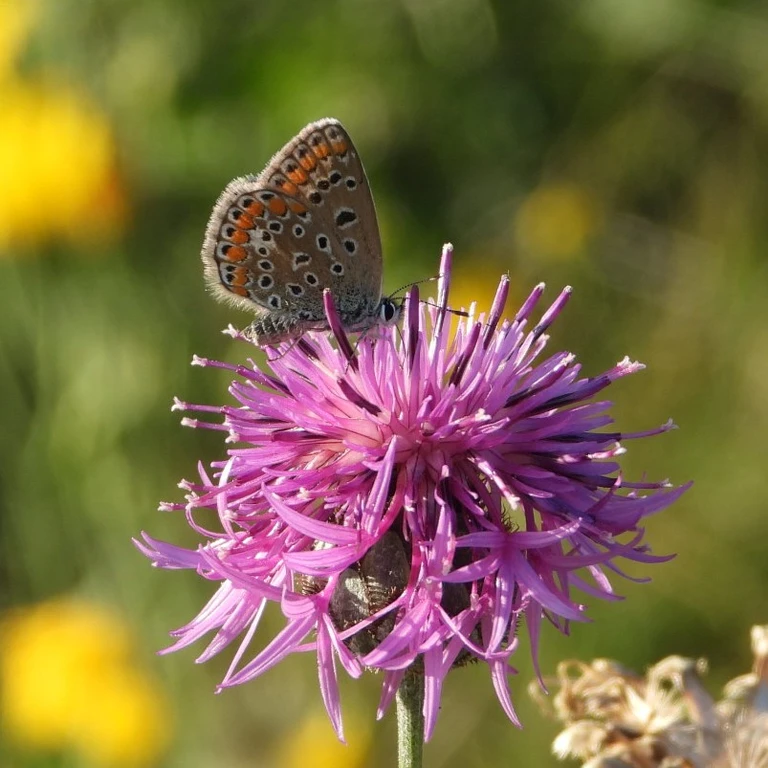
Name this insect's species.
Polyommatus icarus
